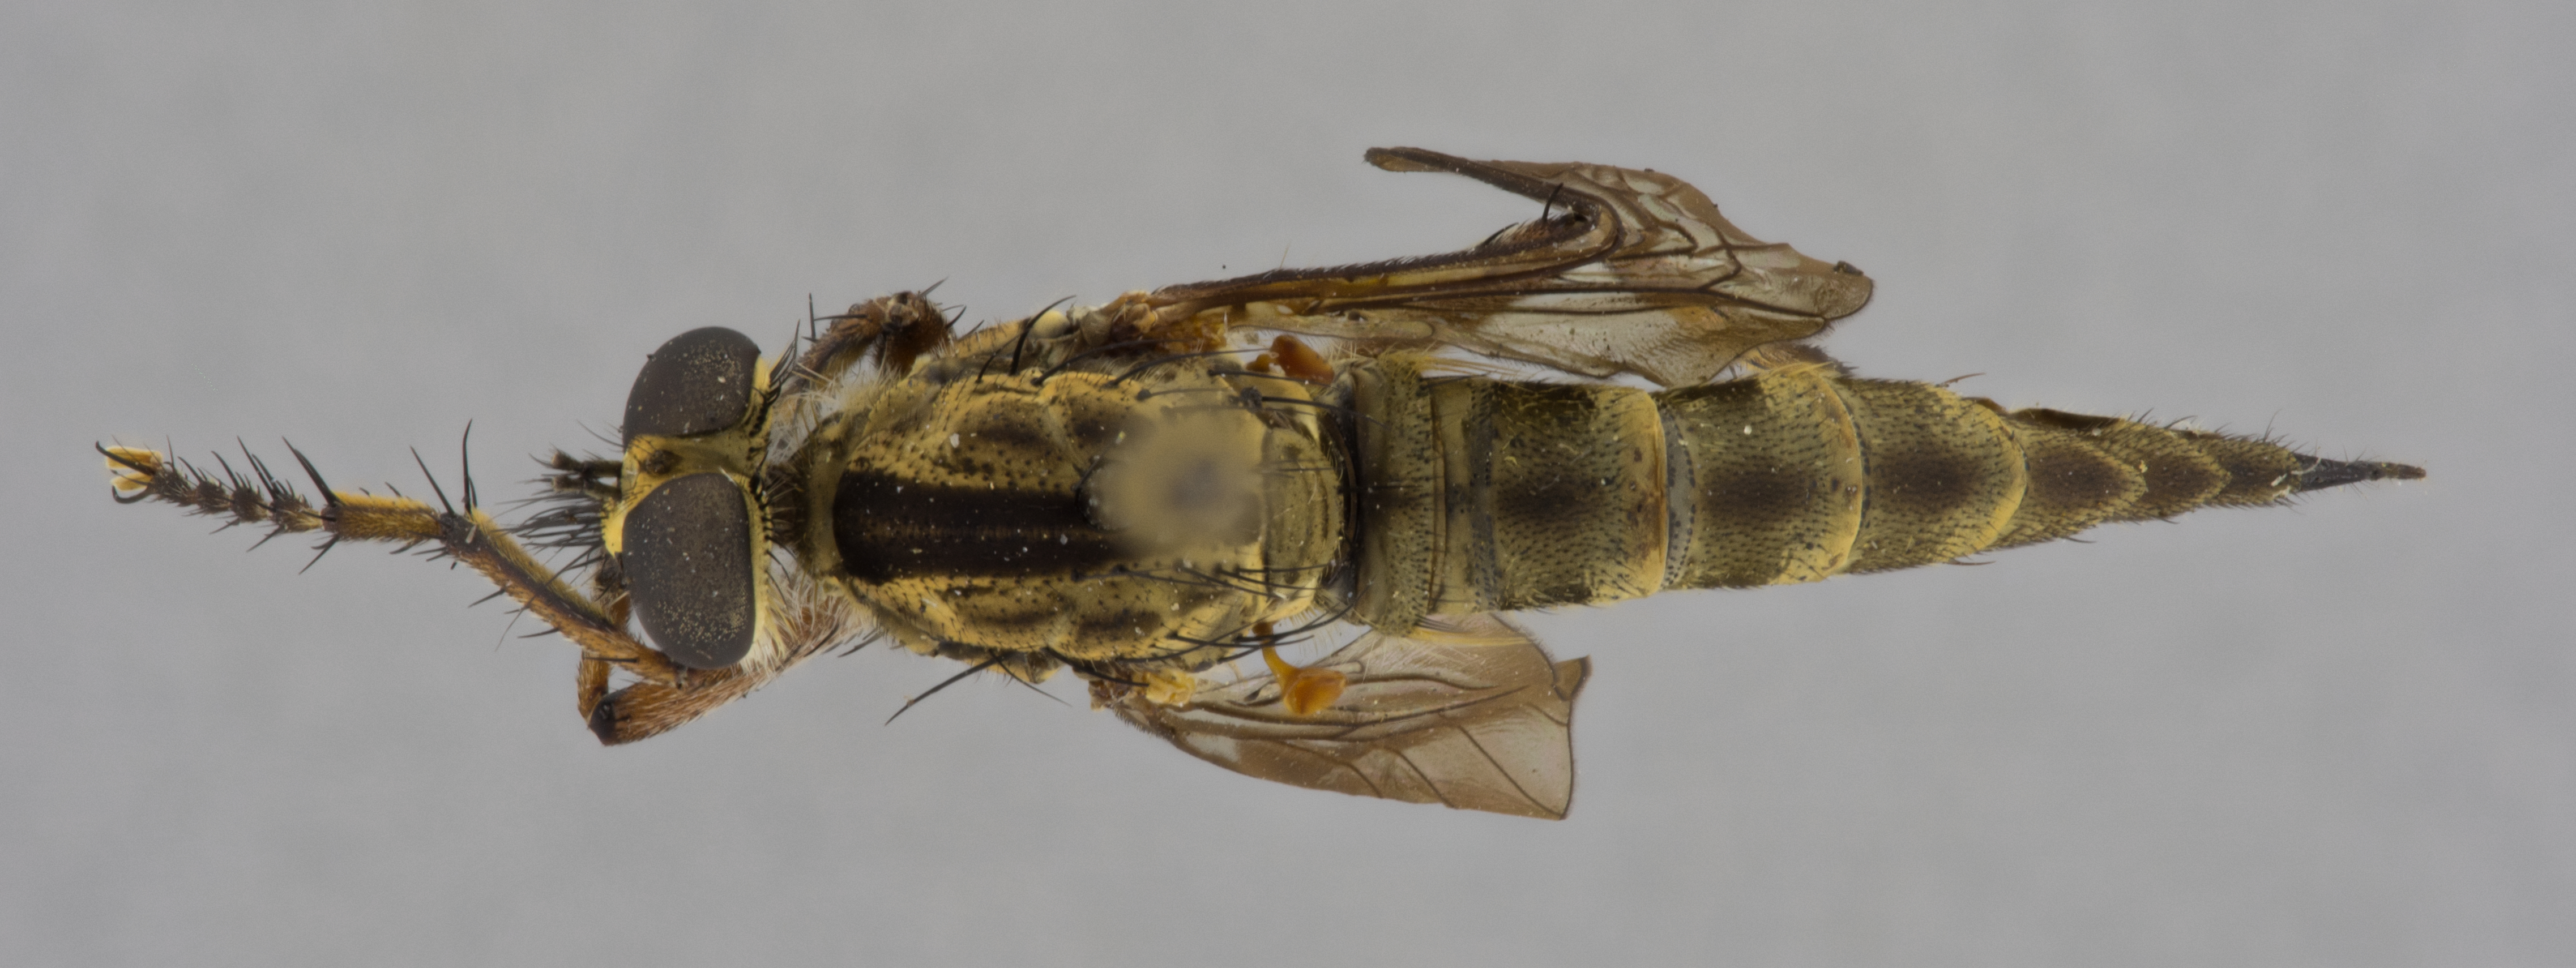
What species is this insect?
Machimus bromleyanus
